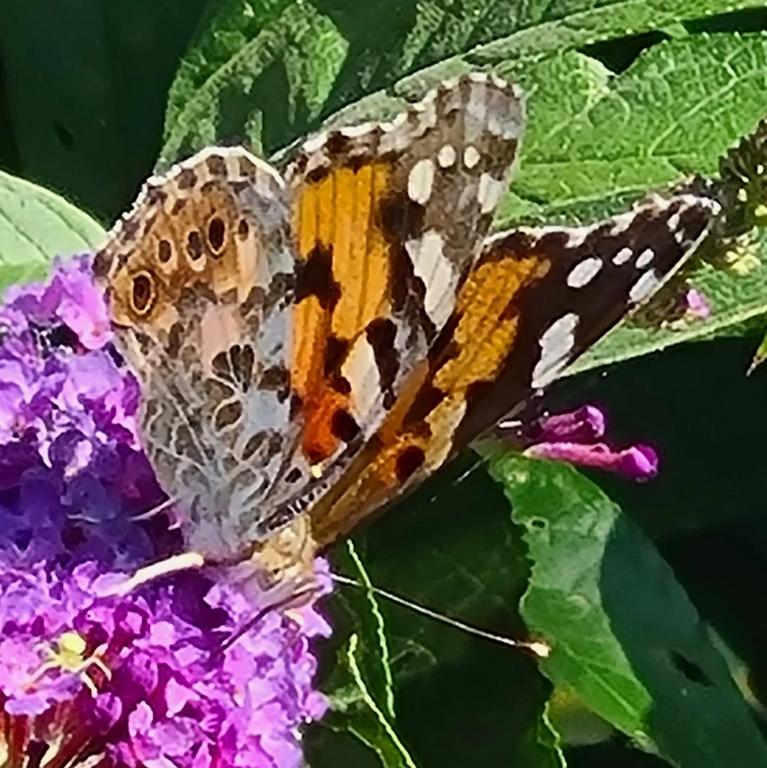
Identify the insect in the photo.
Vanessa cardui
